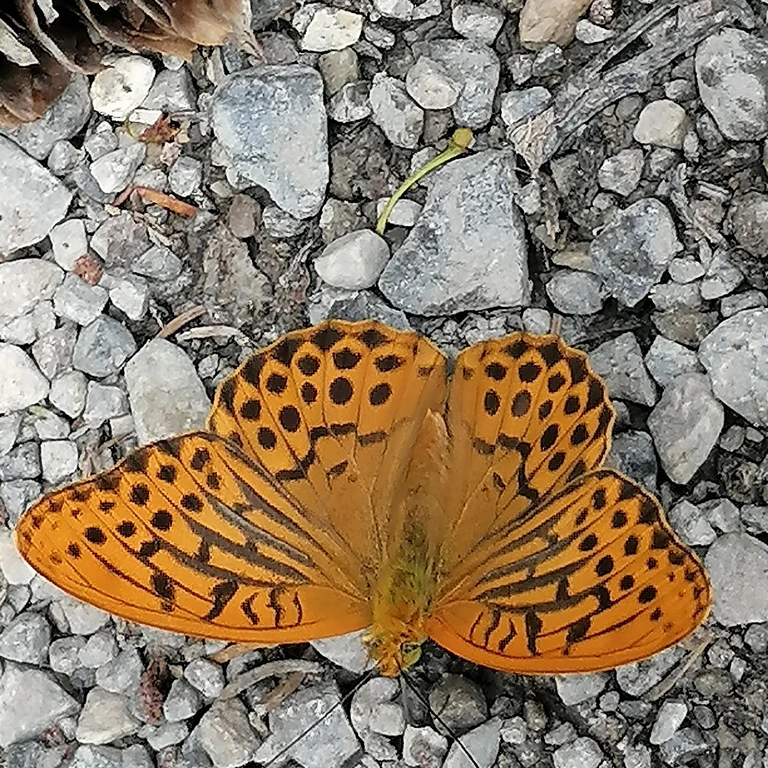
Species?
Argynnis paphia
